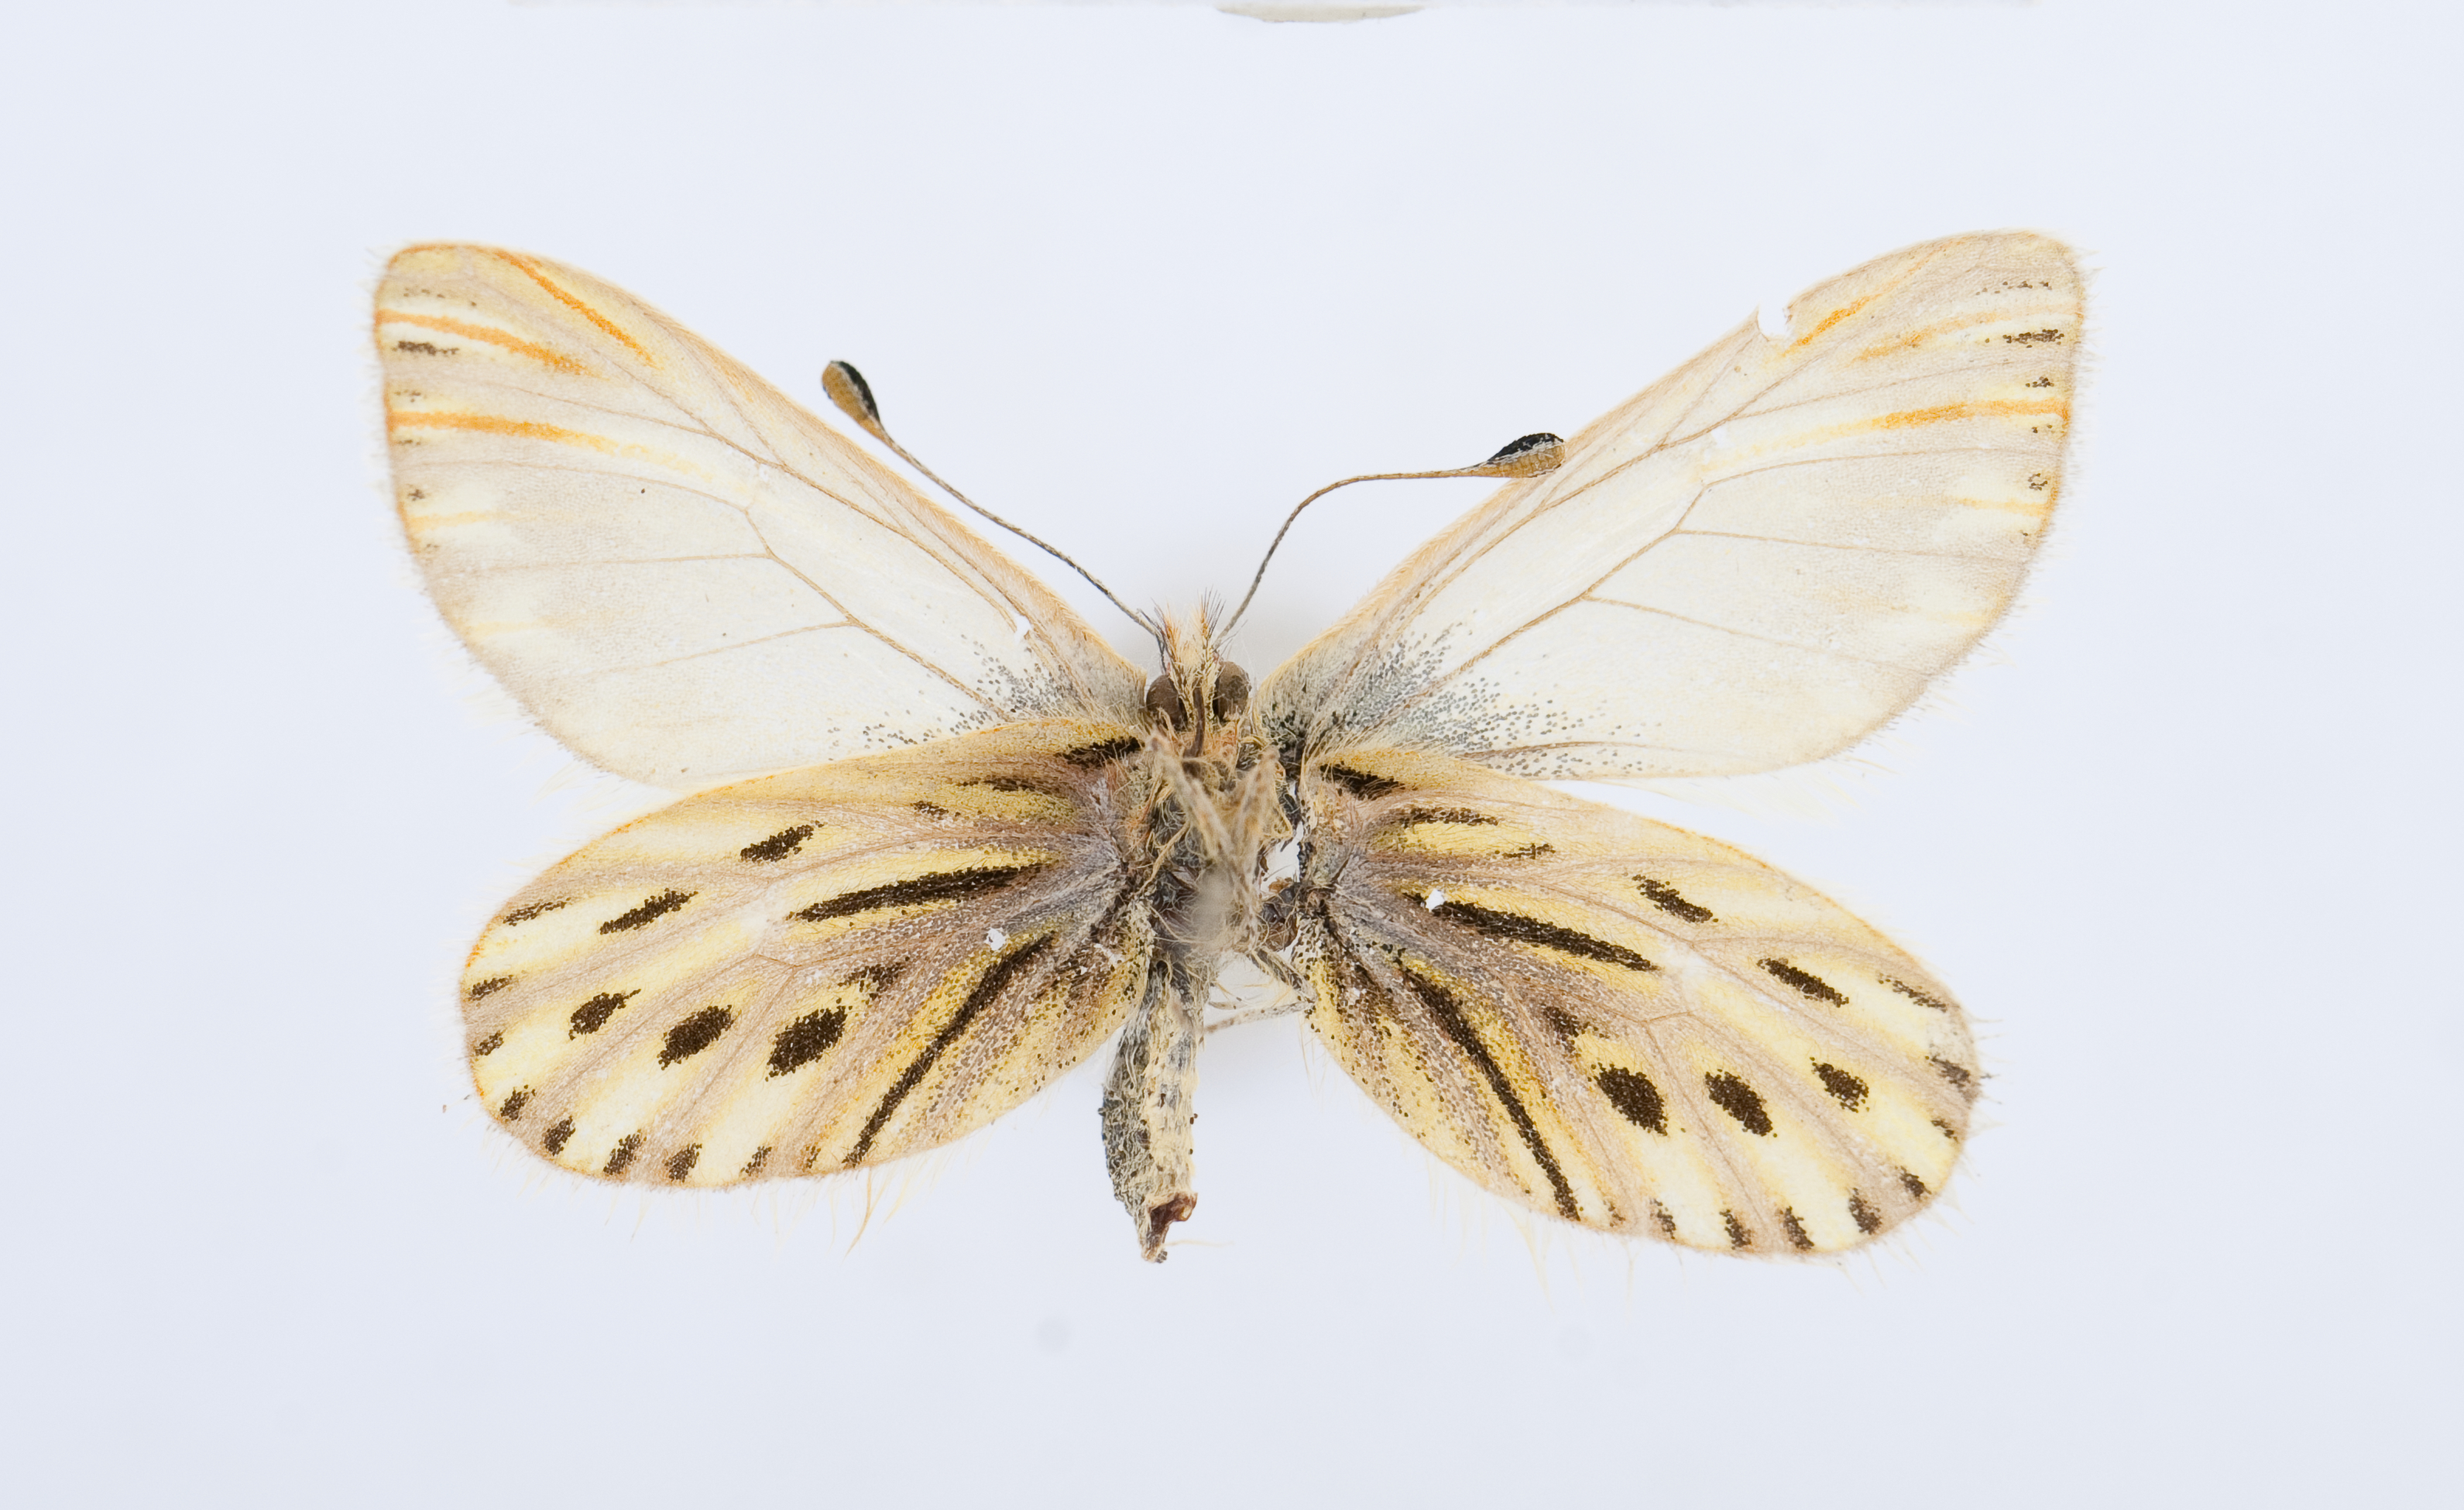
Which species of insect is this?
Infraphulia illimani
